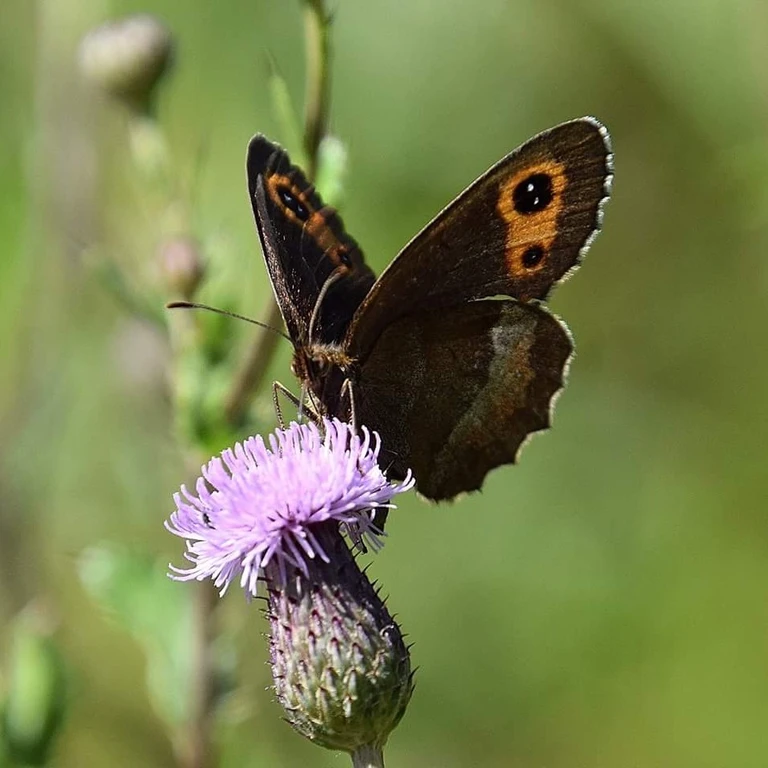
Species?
Erebia aethiops
